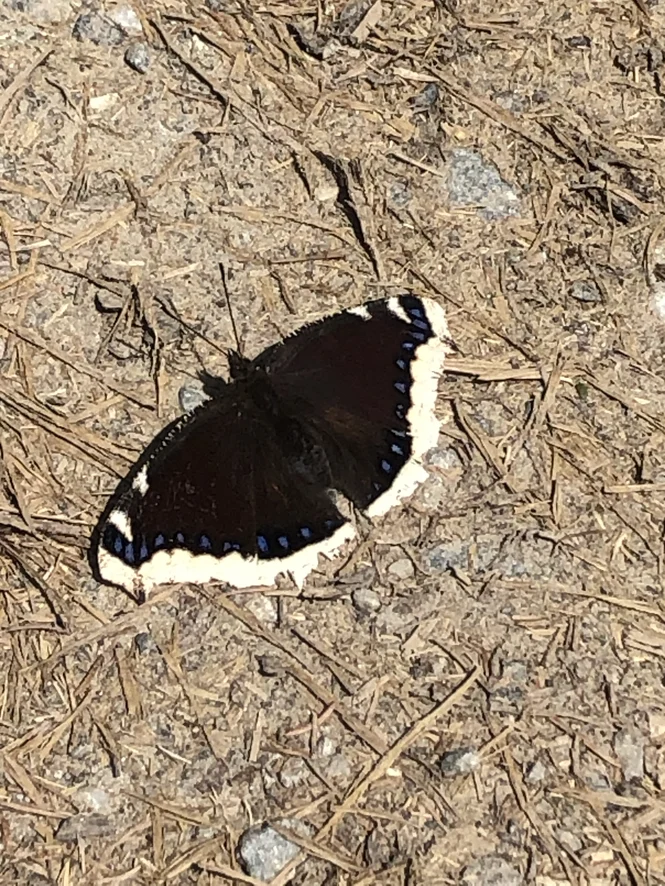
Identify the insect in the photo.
Nymphalis antiopa
